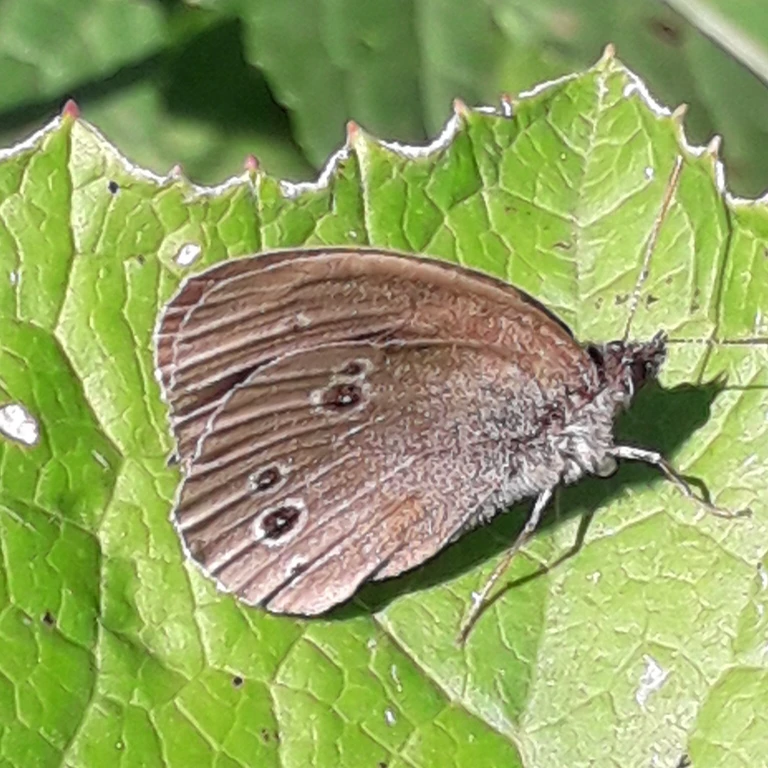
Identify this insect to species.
Aphantopus hyperantus
